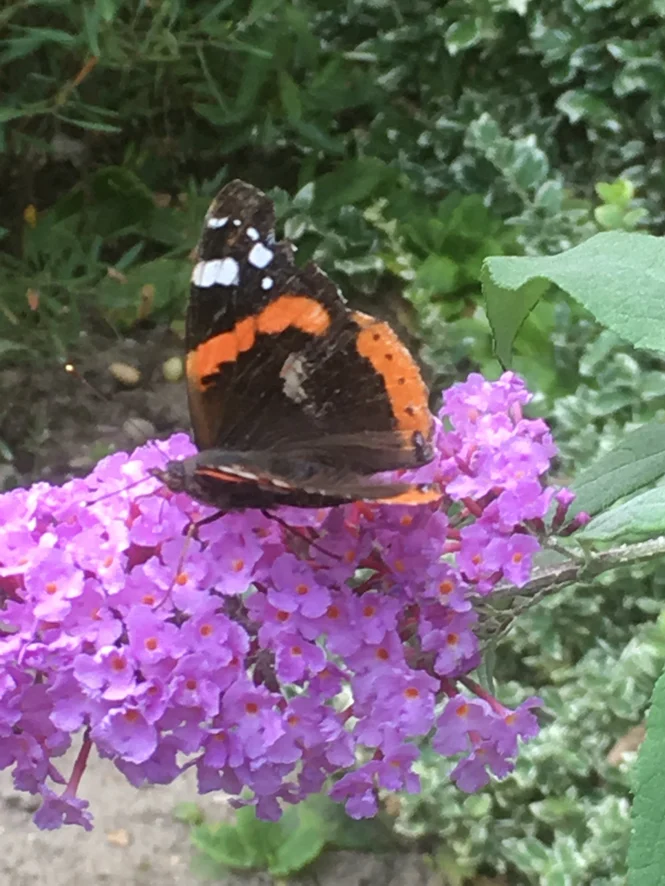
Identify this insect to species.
Vanessa atalanta
